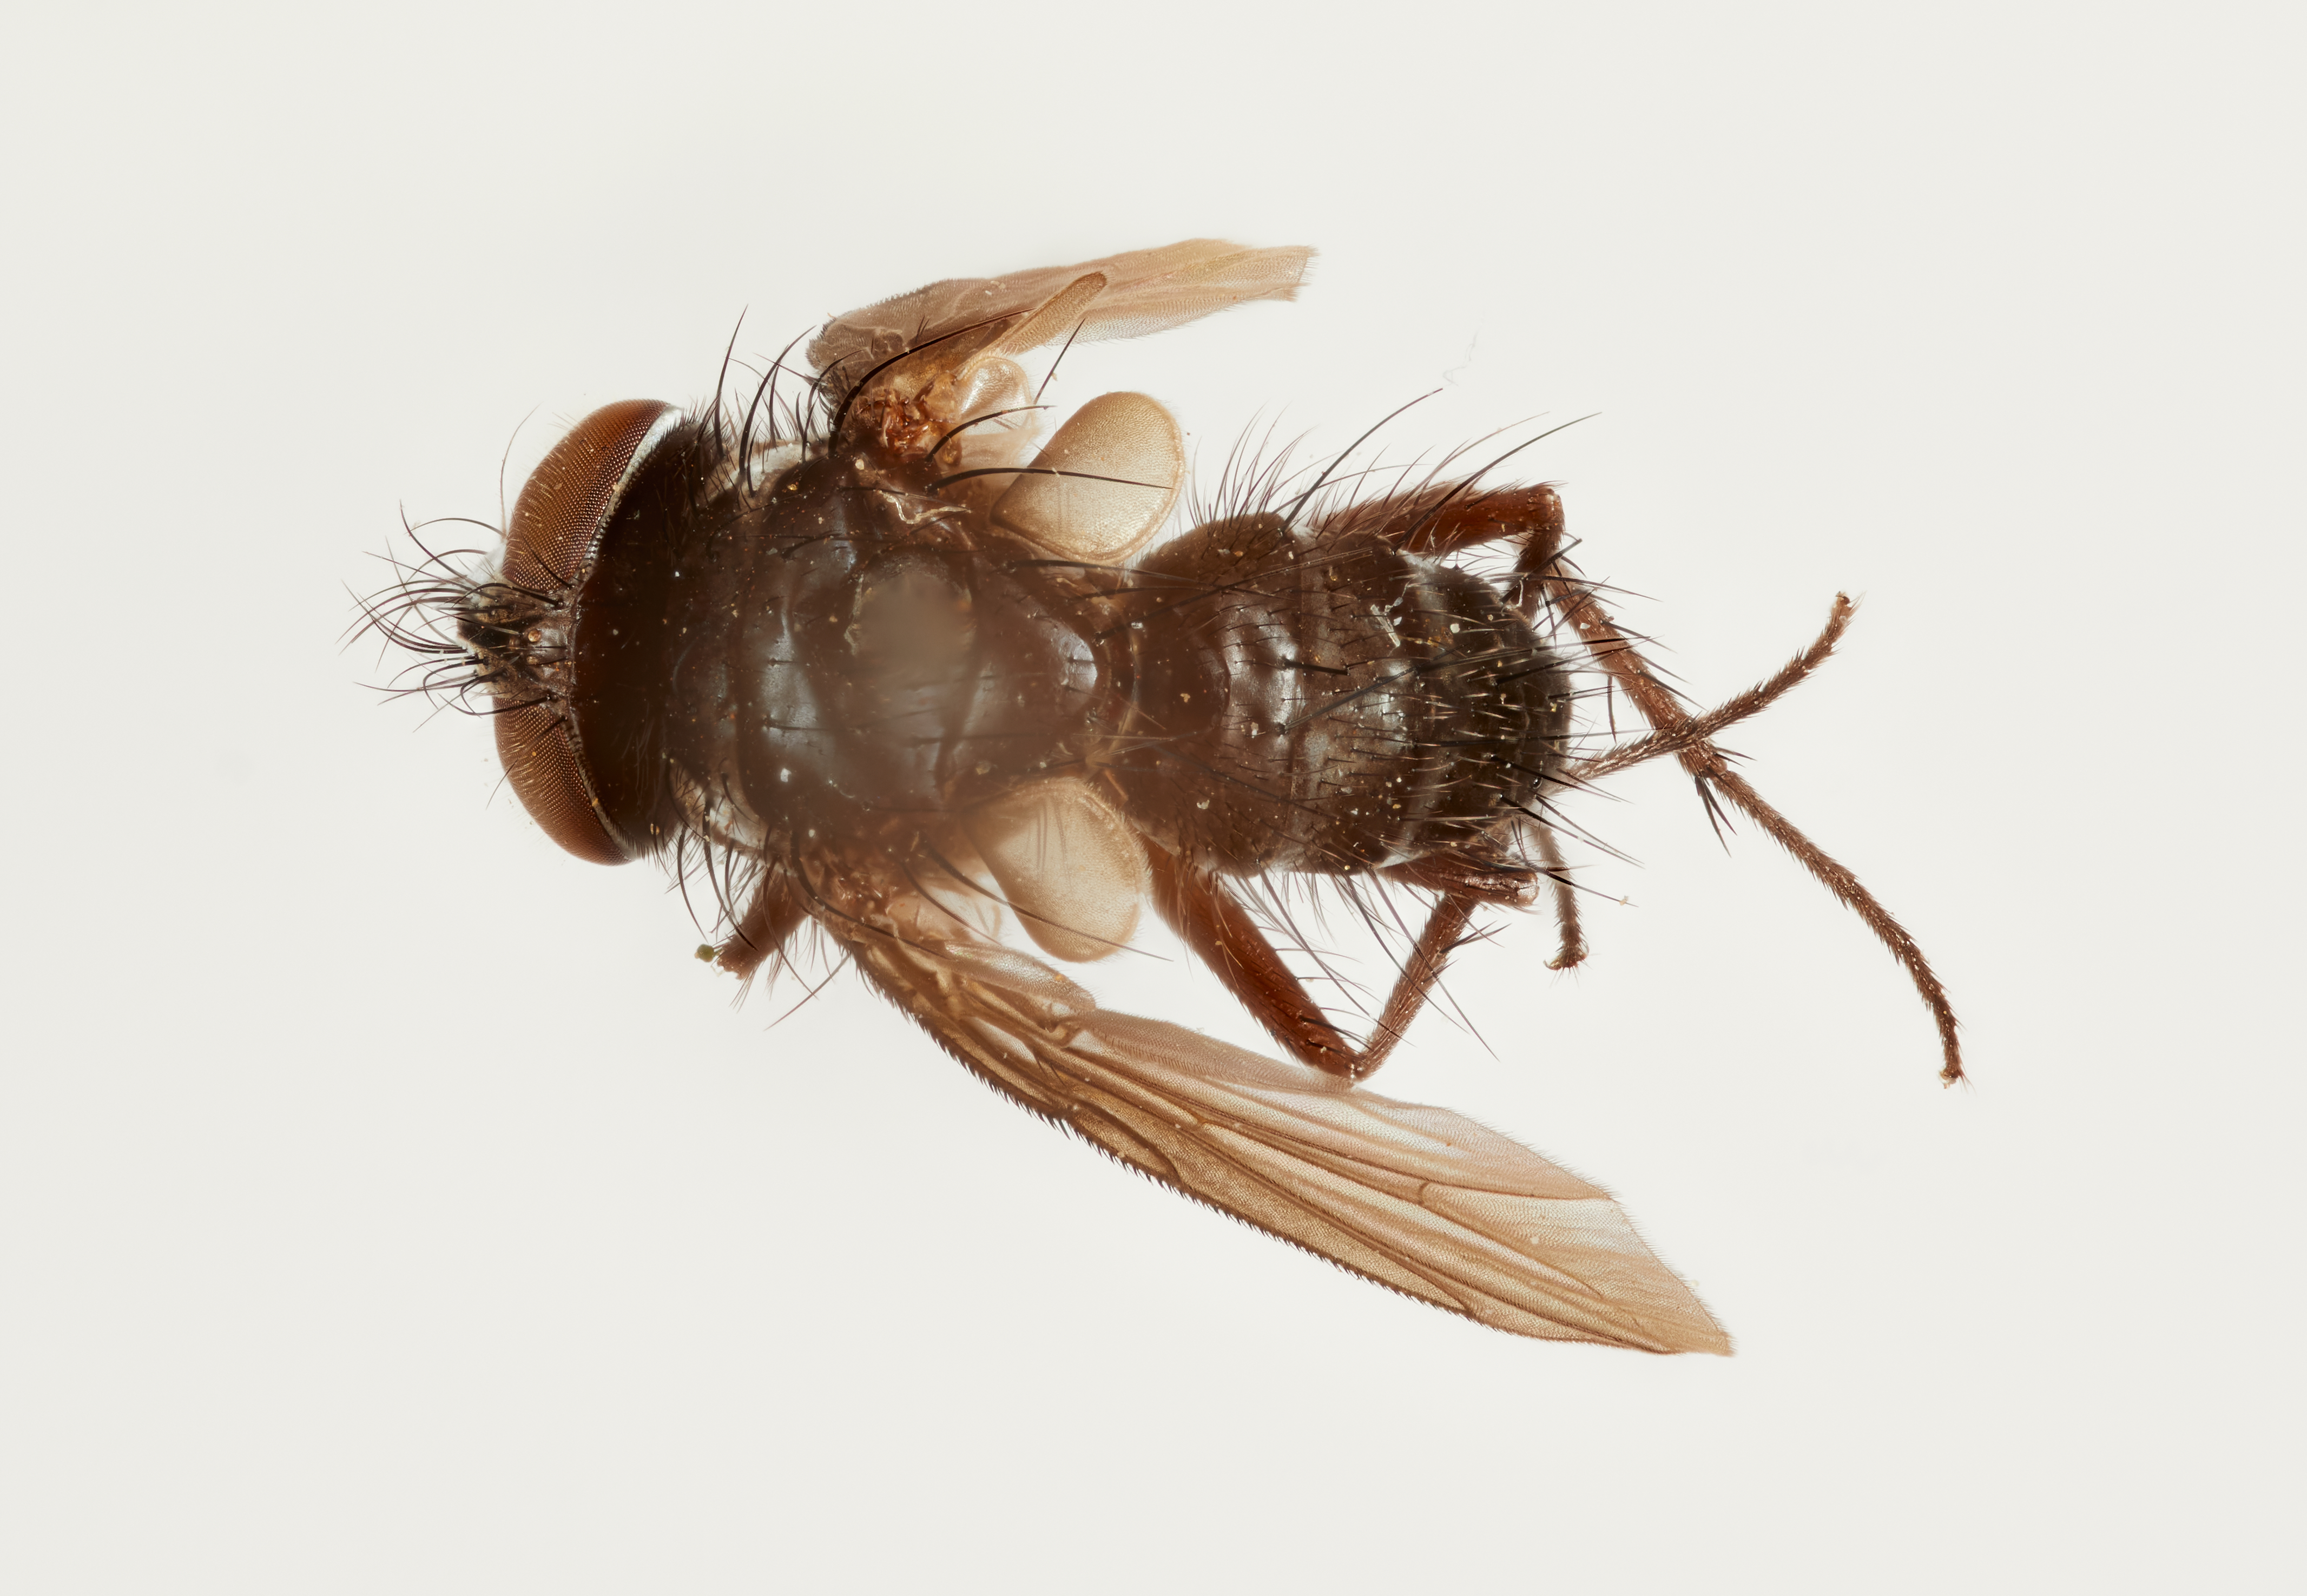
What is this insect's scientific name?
Hemiargyrophylax punctilucis
